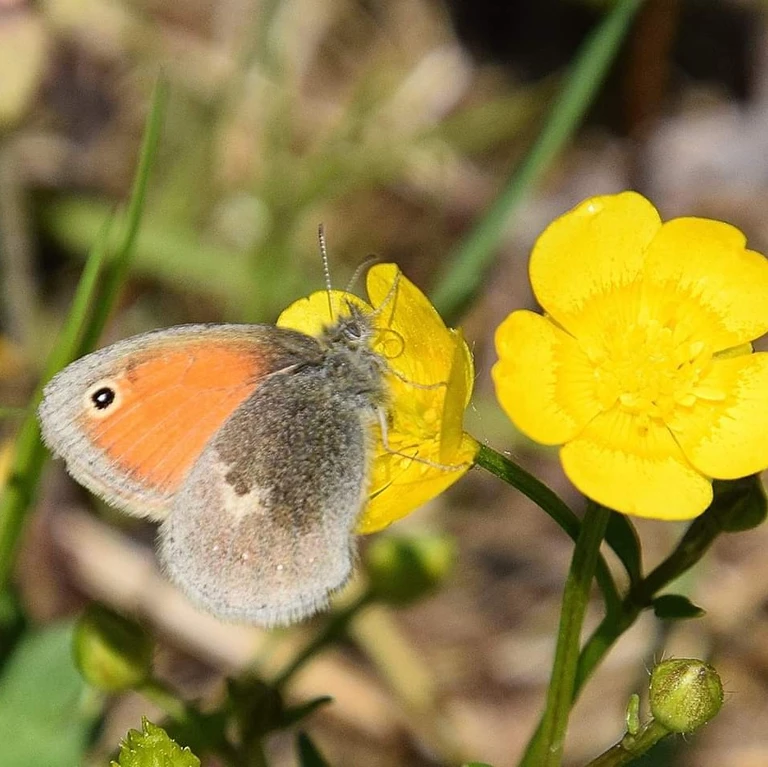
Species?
Coenonympha pamphilus
